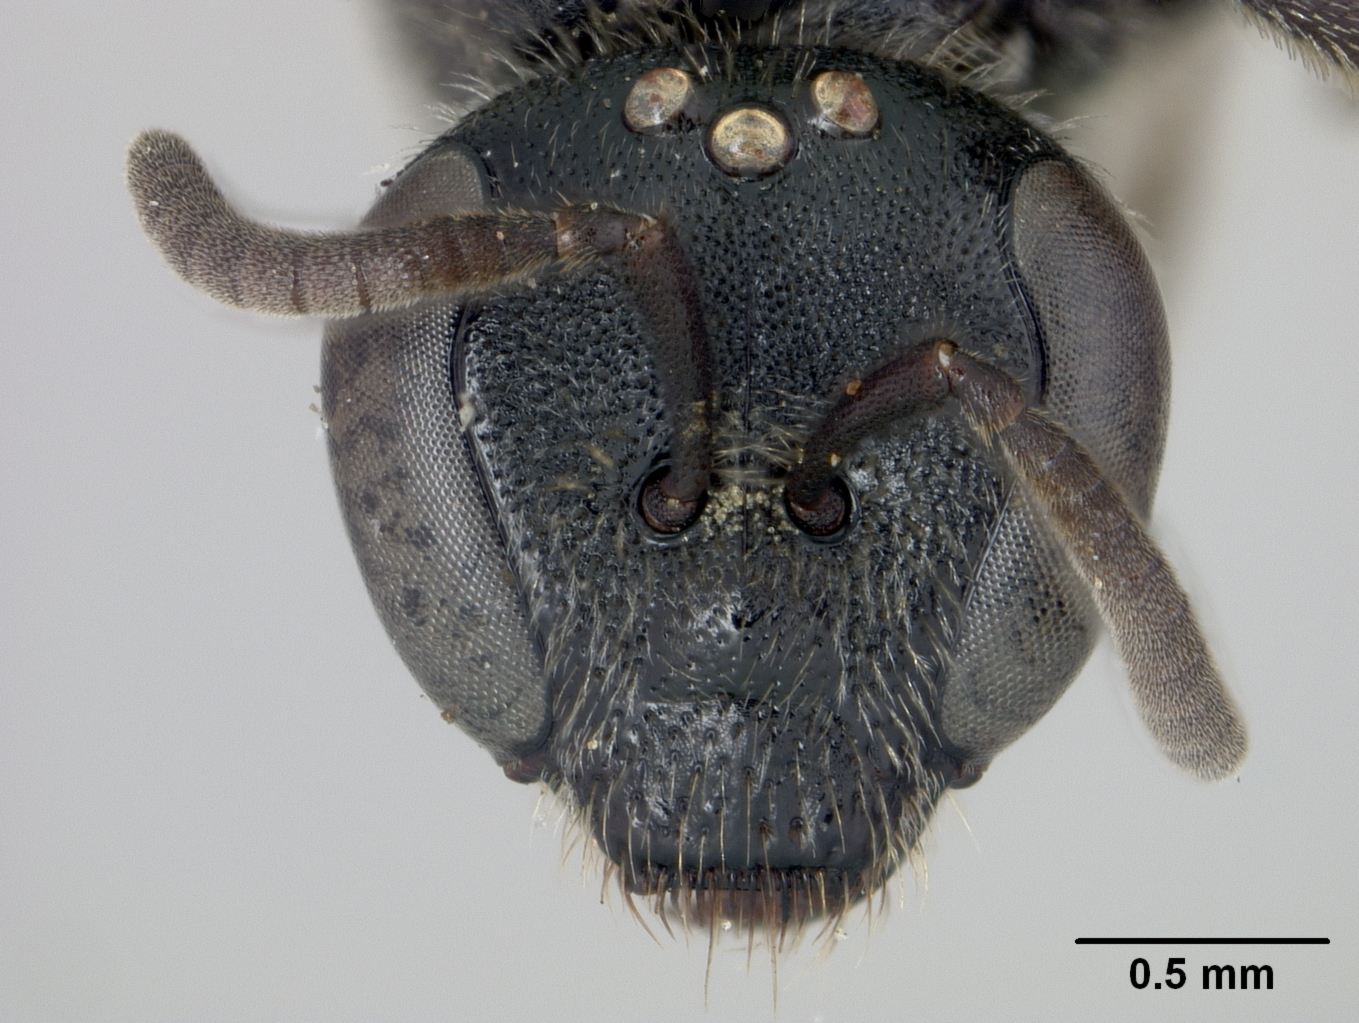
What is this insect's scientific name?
Halictus itaminus
